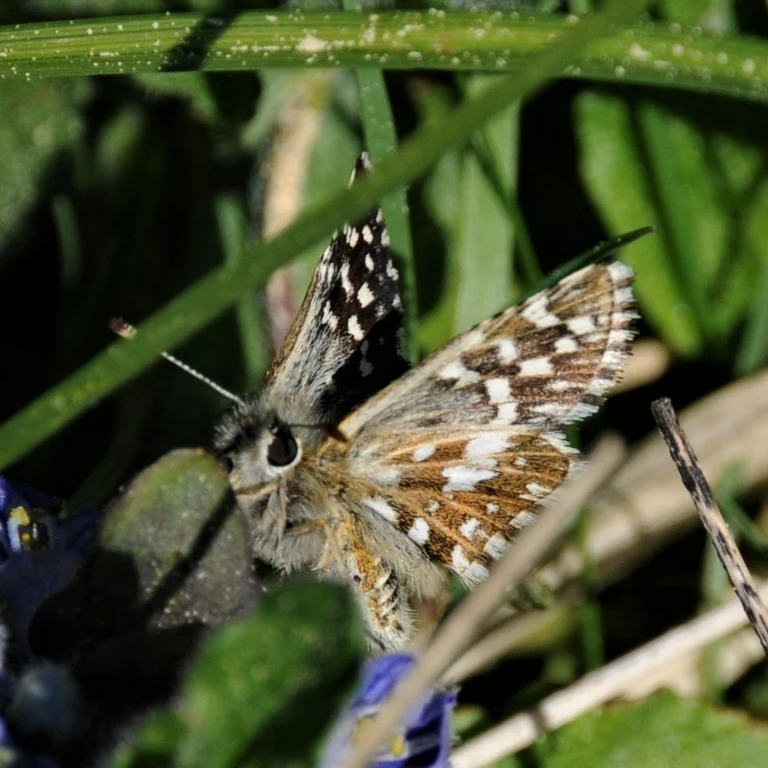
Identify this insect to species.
Pyrgus malvae
